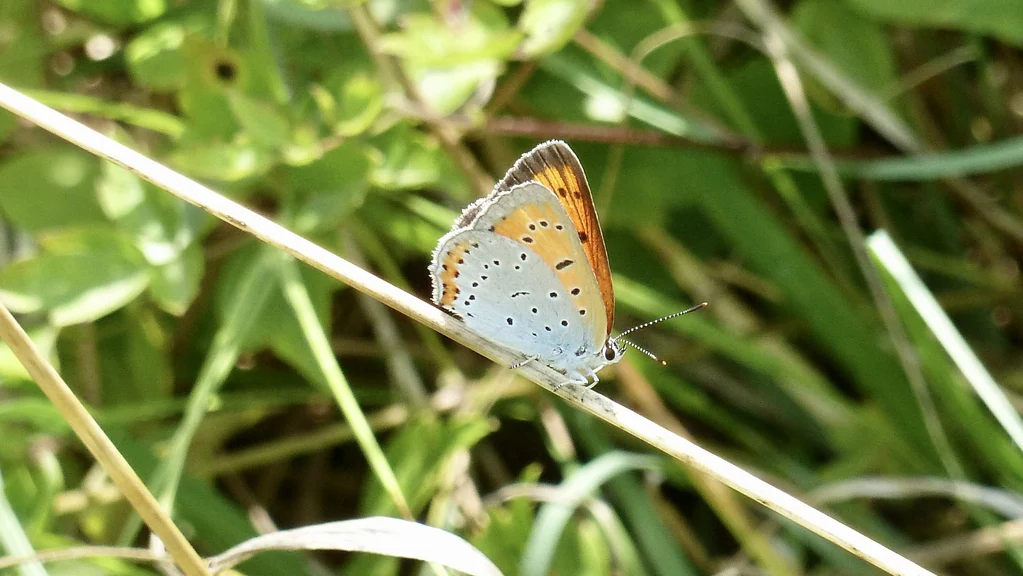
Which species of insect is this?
Lycaena dispar
